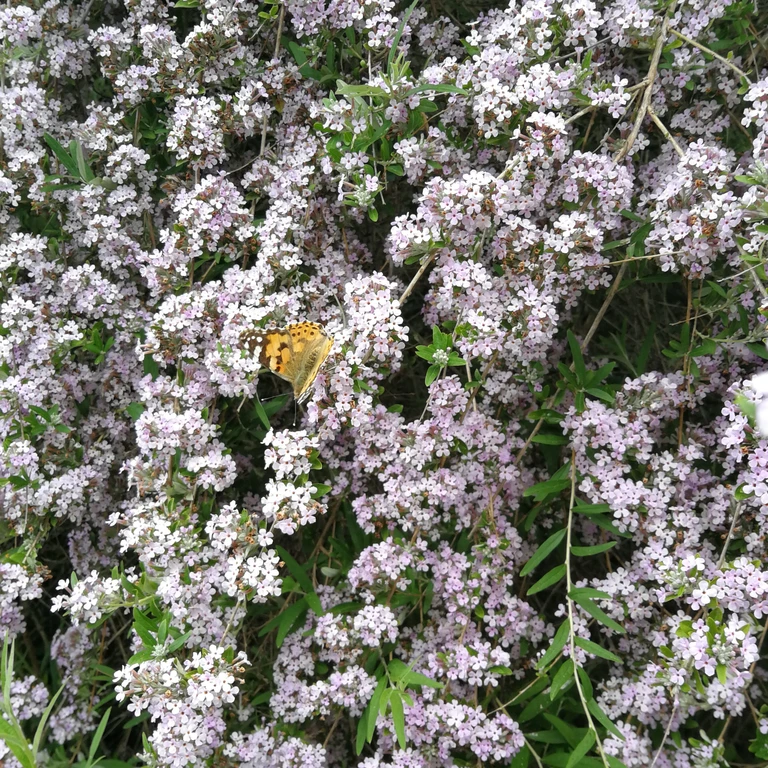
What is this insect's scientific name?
Vanessa cardui
